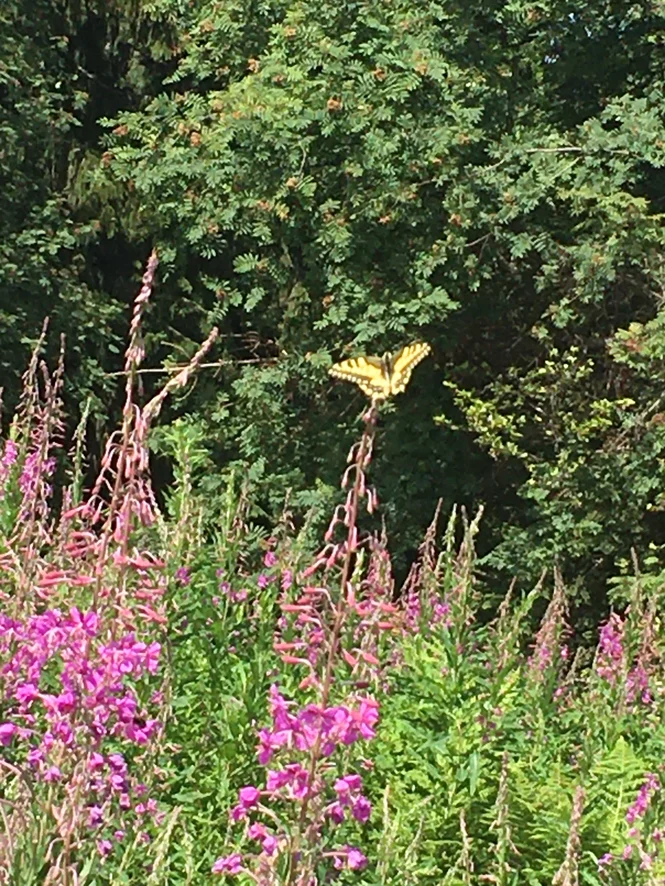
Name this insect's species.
Papilio machaon
